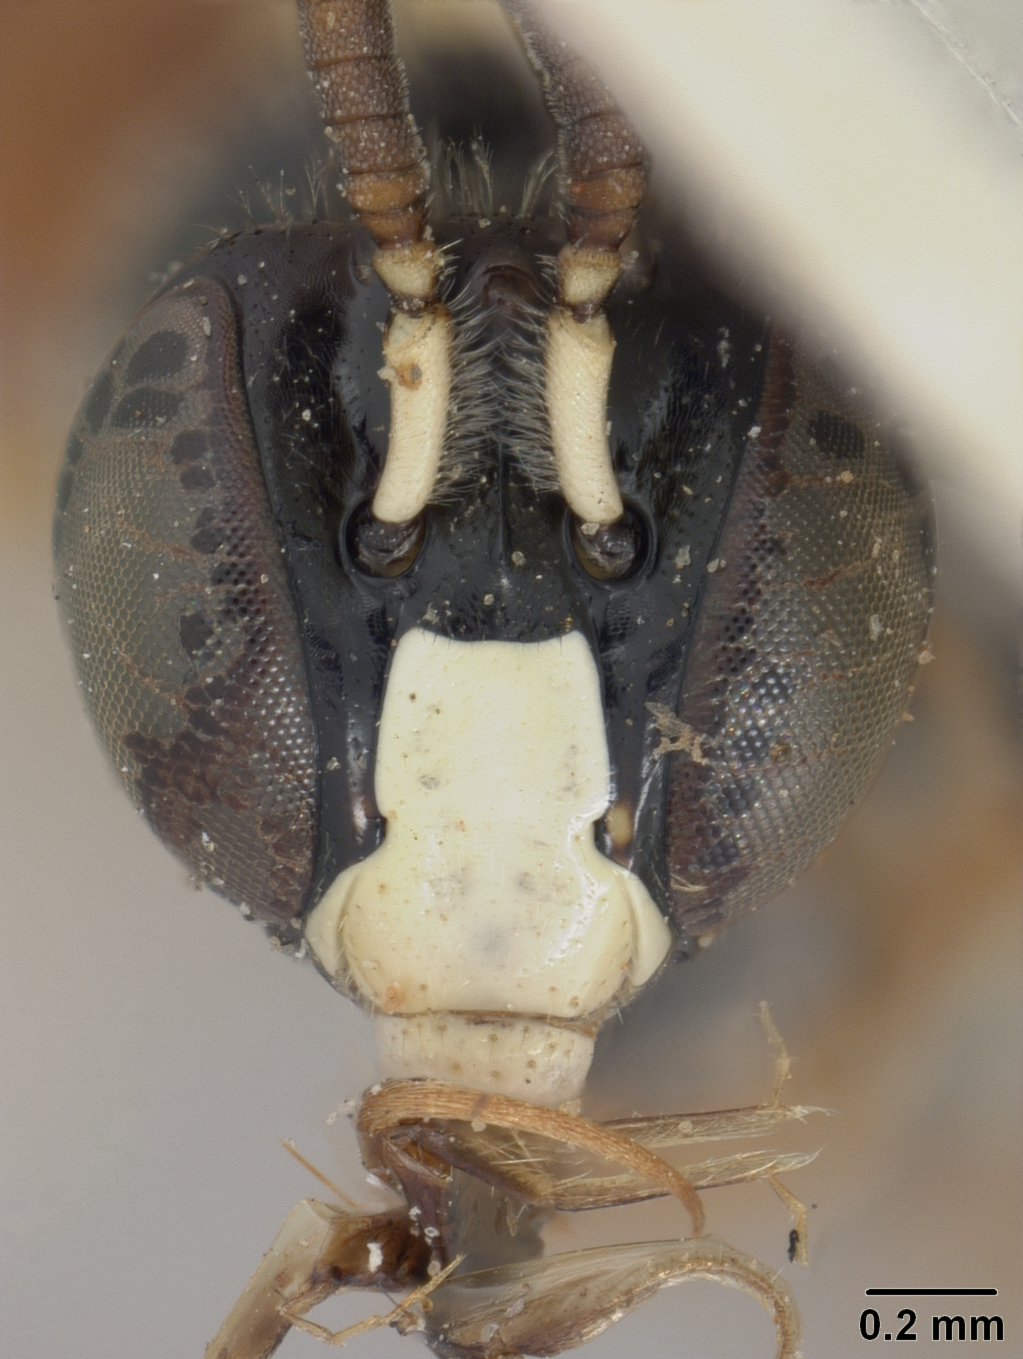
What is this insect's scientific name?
Exoneura clarissima
